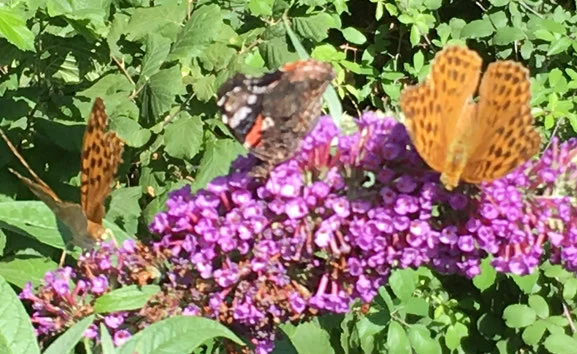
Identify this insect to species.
Argynnis paphia
